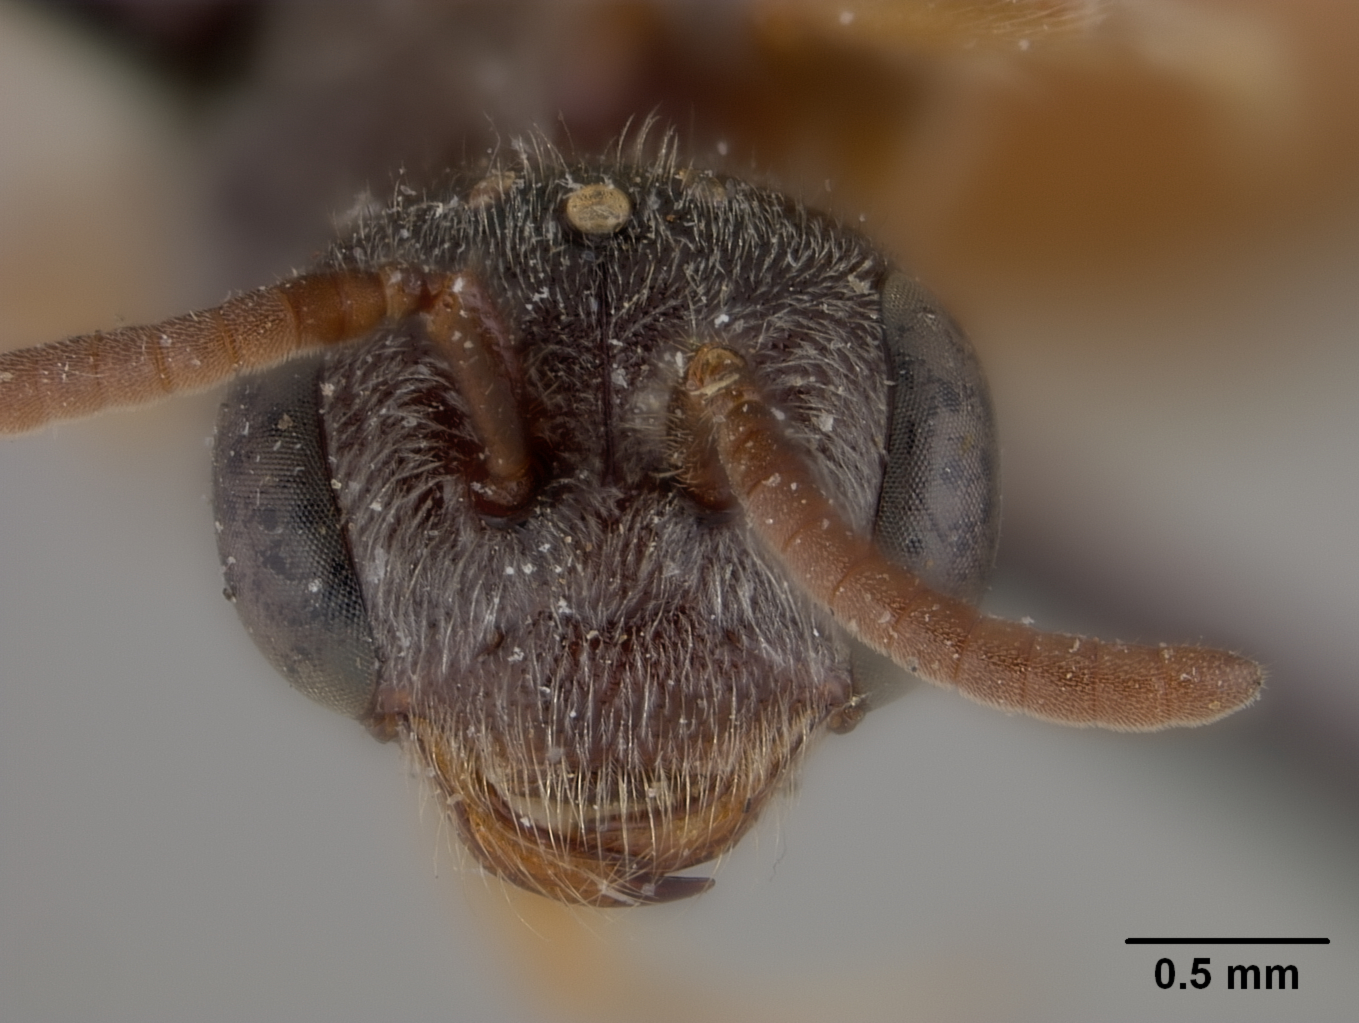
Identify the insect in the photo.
Sphecodes distolus
